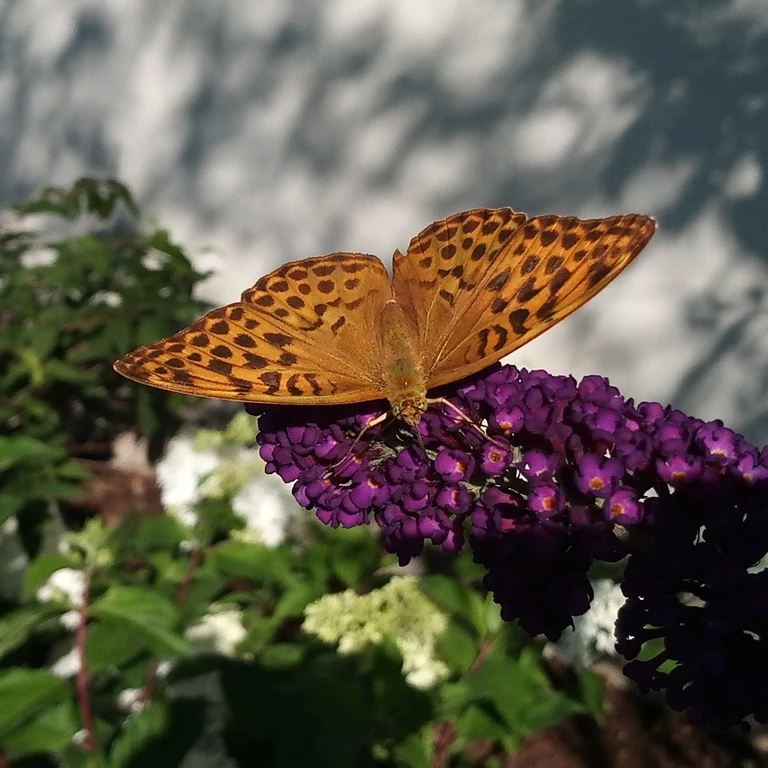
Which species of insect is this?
Argynnis paphia
